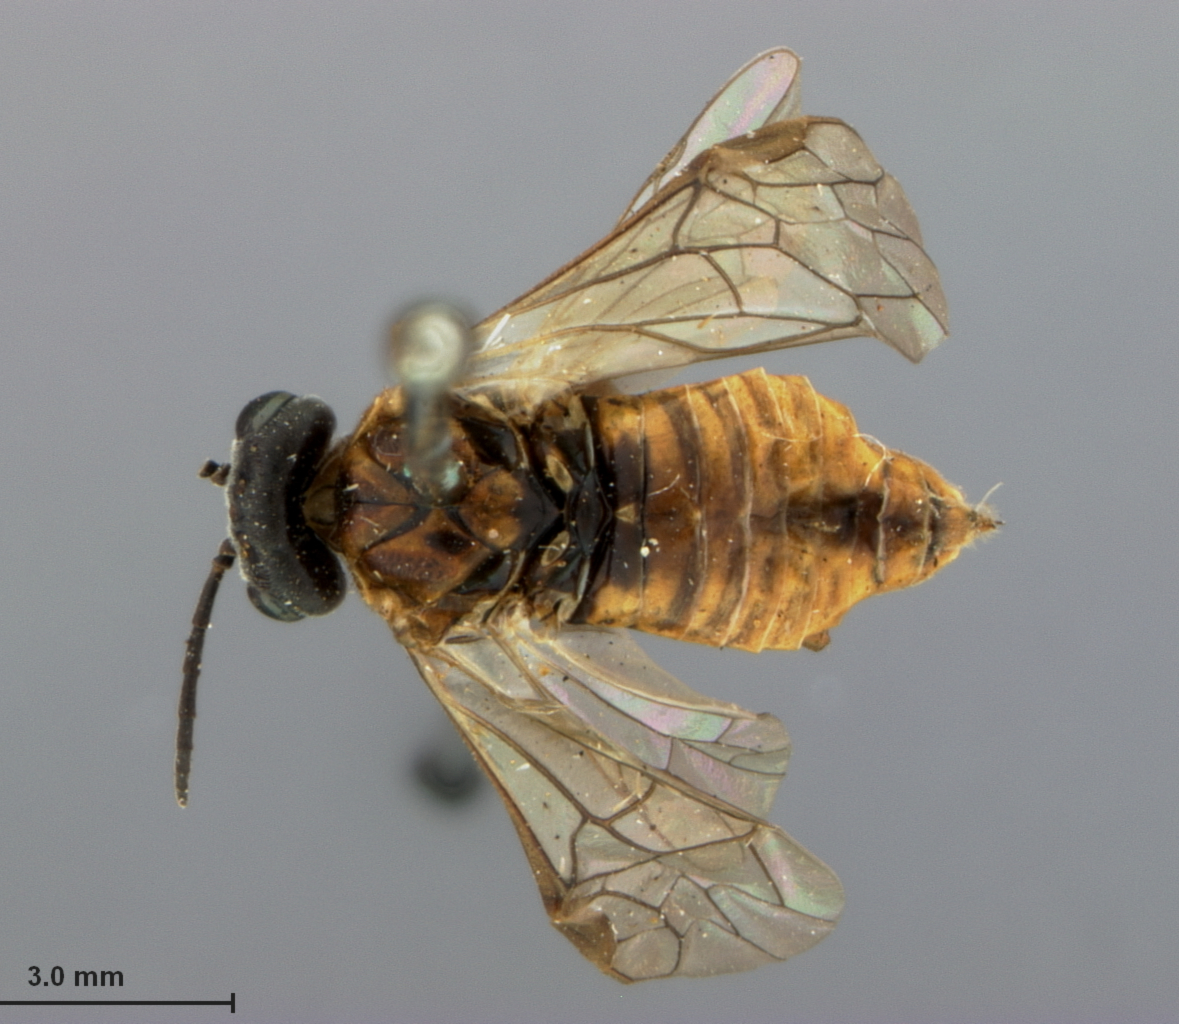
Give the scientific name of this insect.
Isodyctium infrequens
